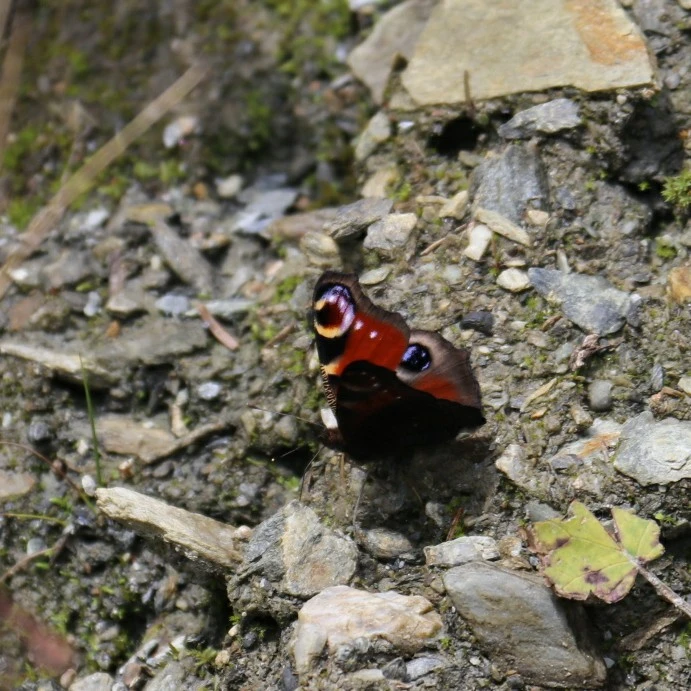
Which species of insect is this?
Aglais io
